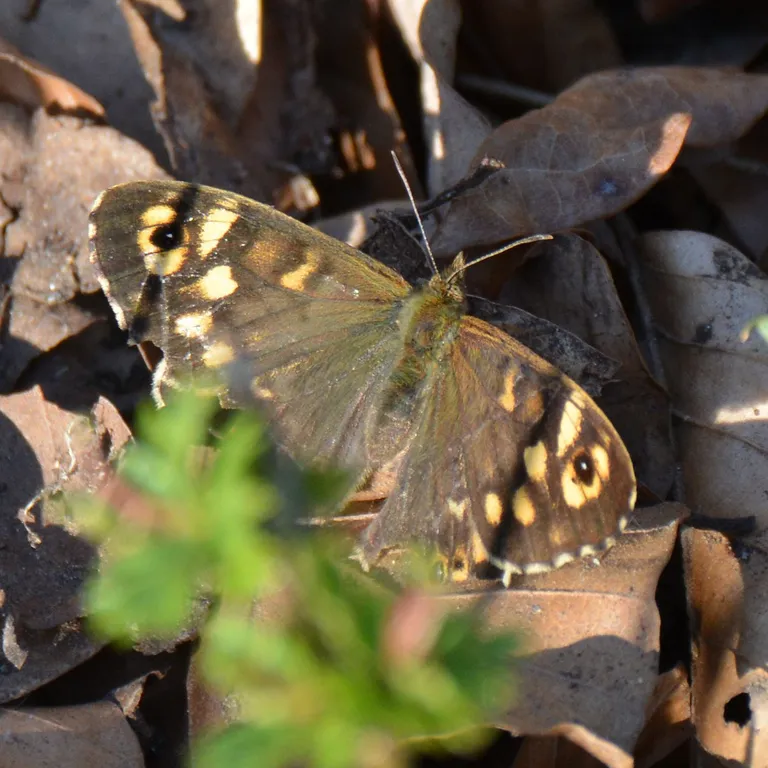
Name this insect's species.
Pararge aegeria
